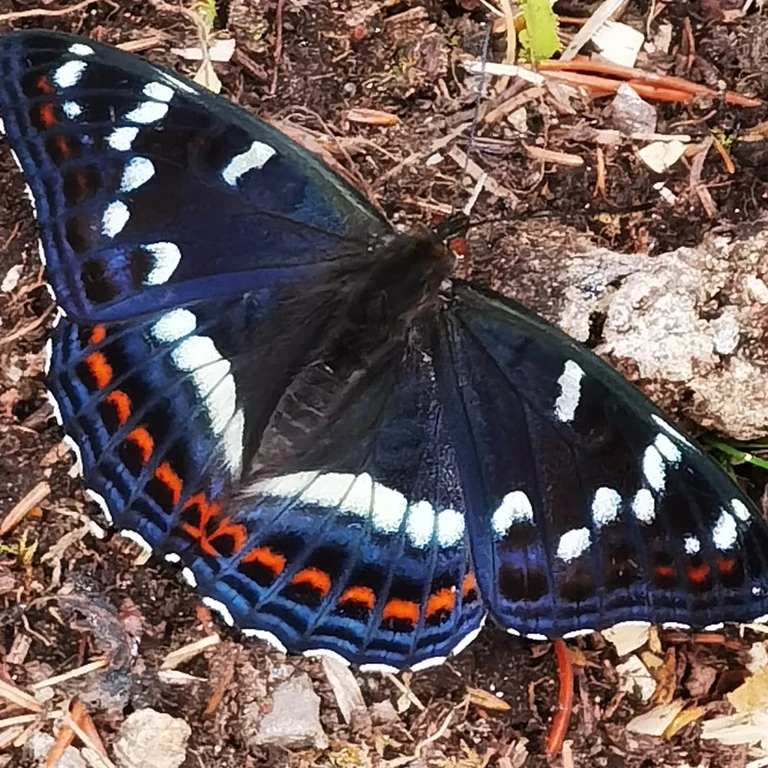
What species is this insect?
Limenitis populi
